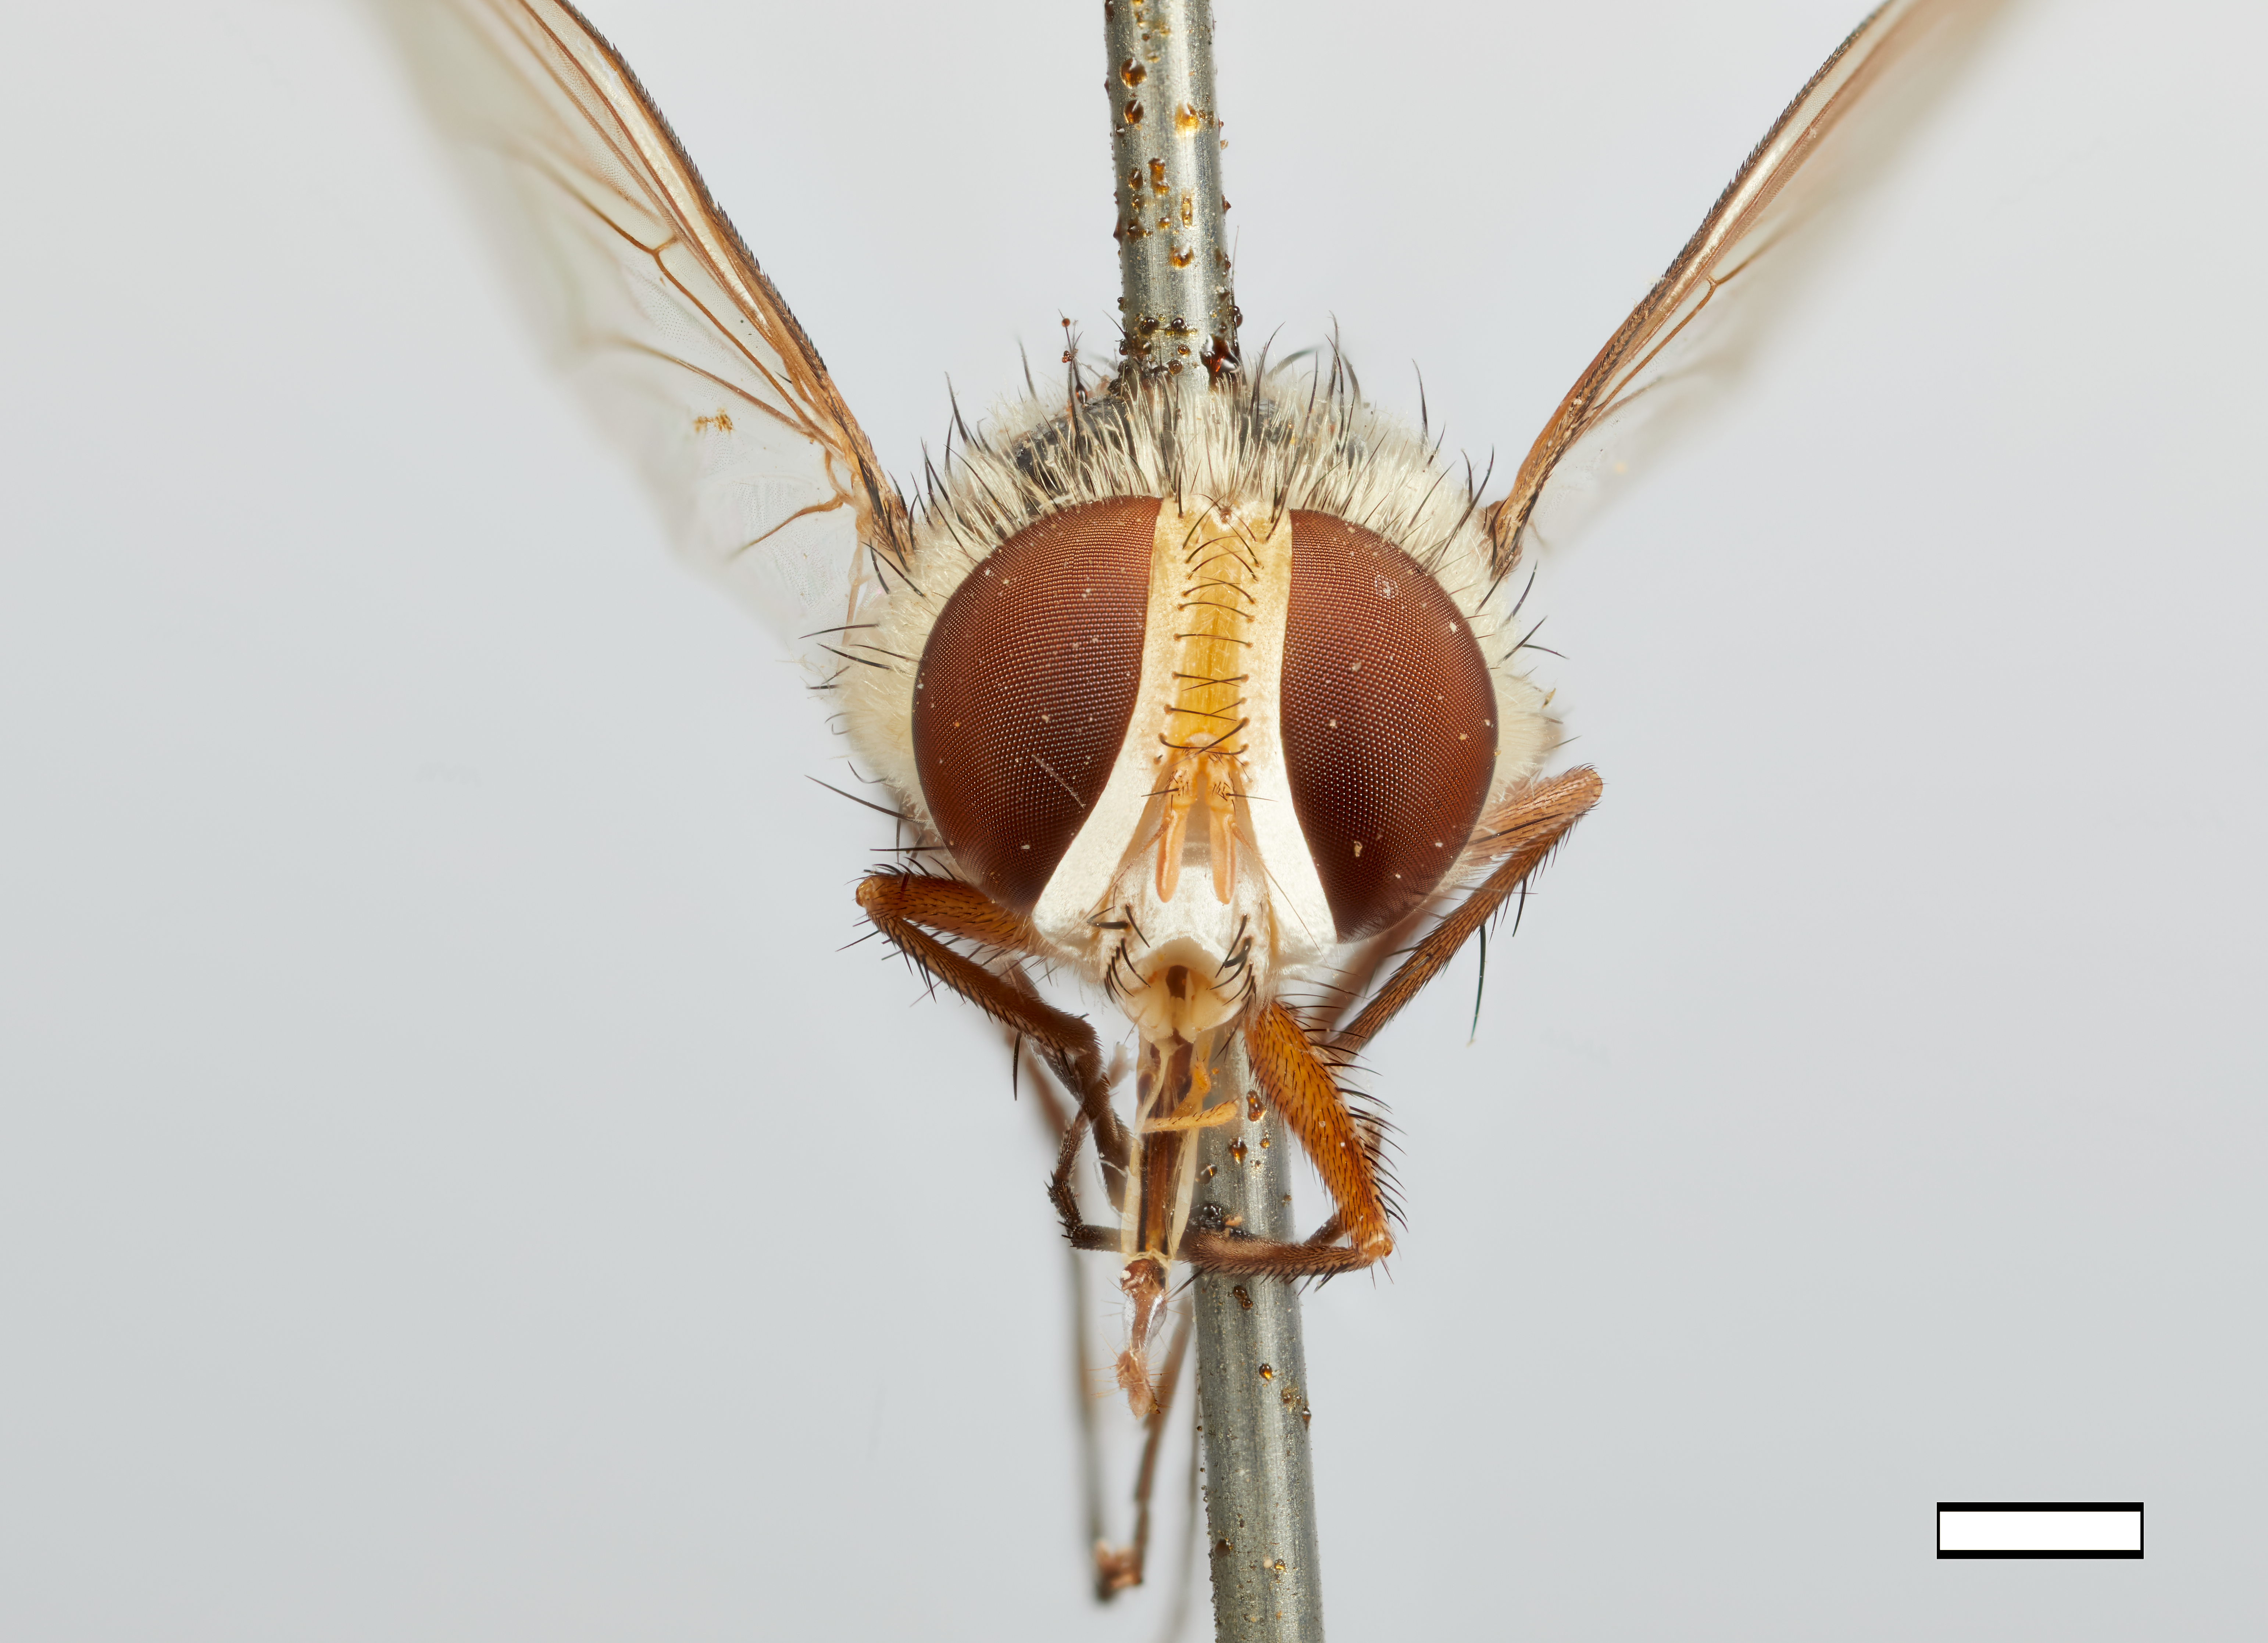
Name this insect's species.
Comatacta nautlana
